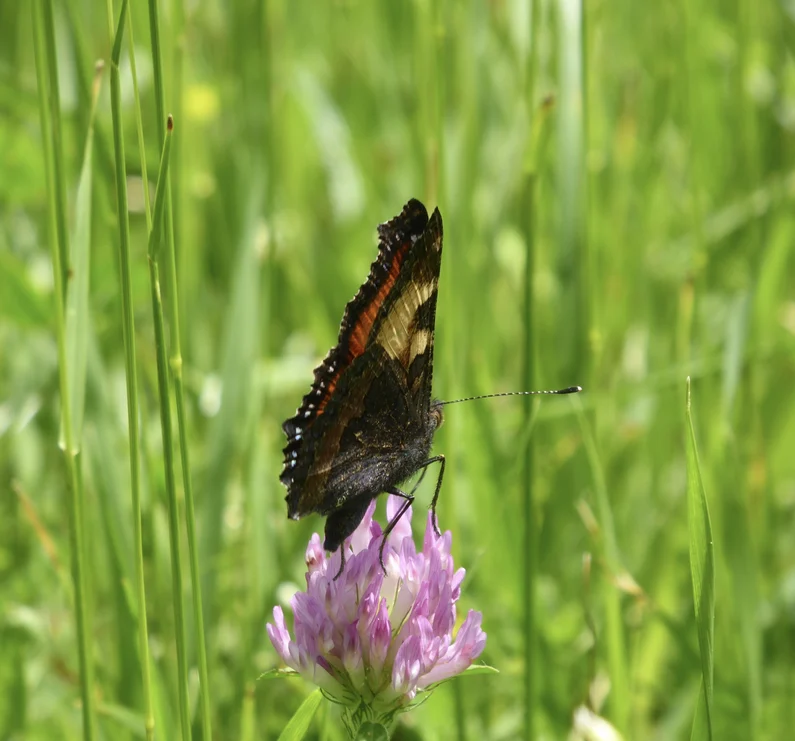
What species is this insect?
Aglais urticae
